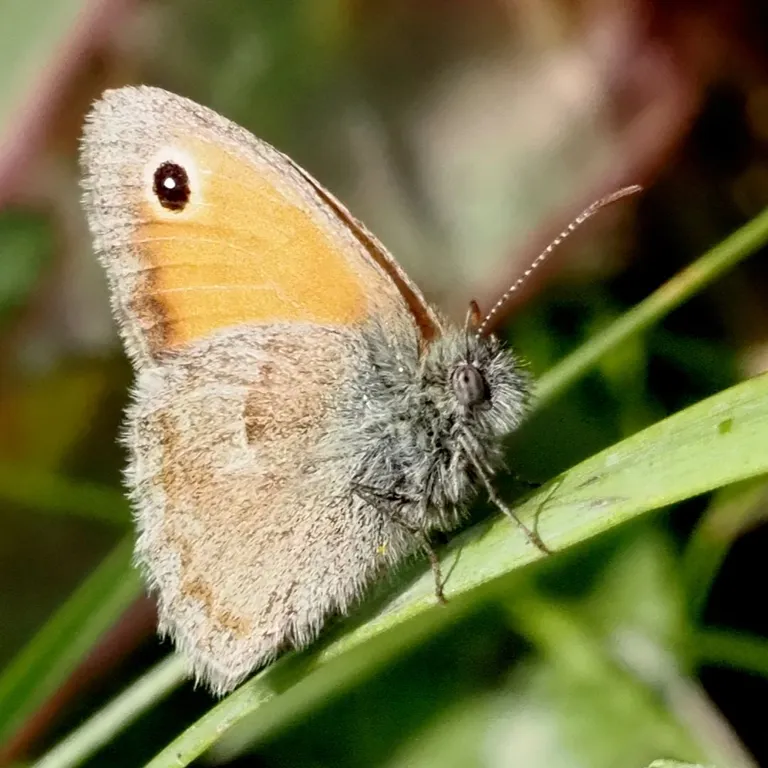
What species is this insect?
Coenonympha pamphilus
